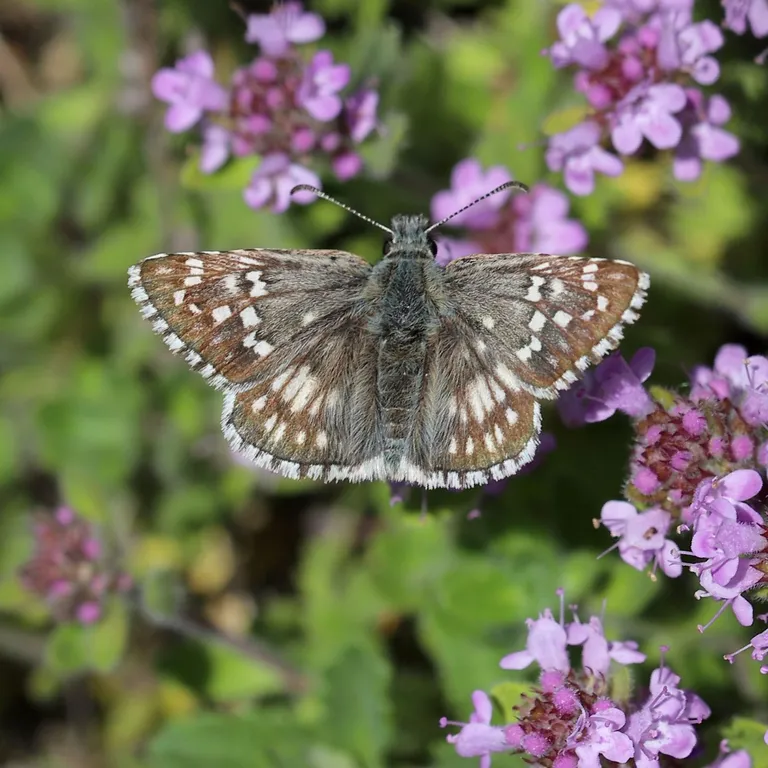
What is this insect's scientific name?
Pyrgus carthami (also Pyrgus fritillarius)
